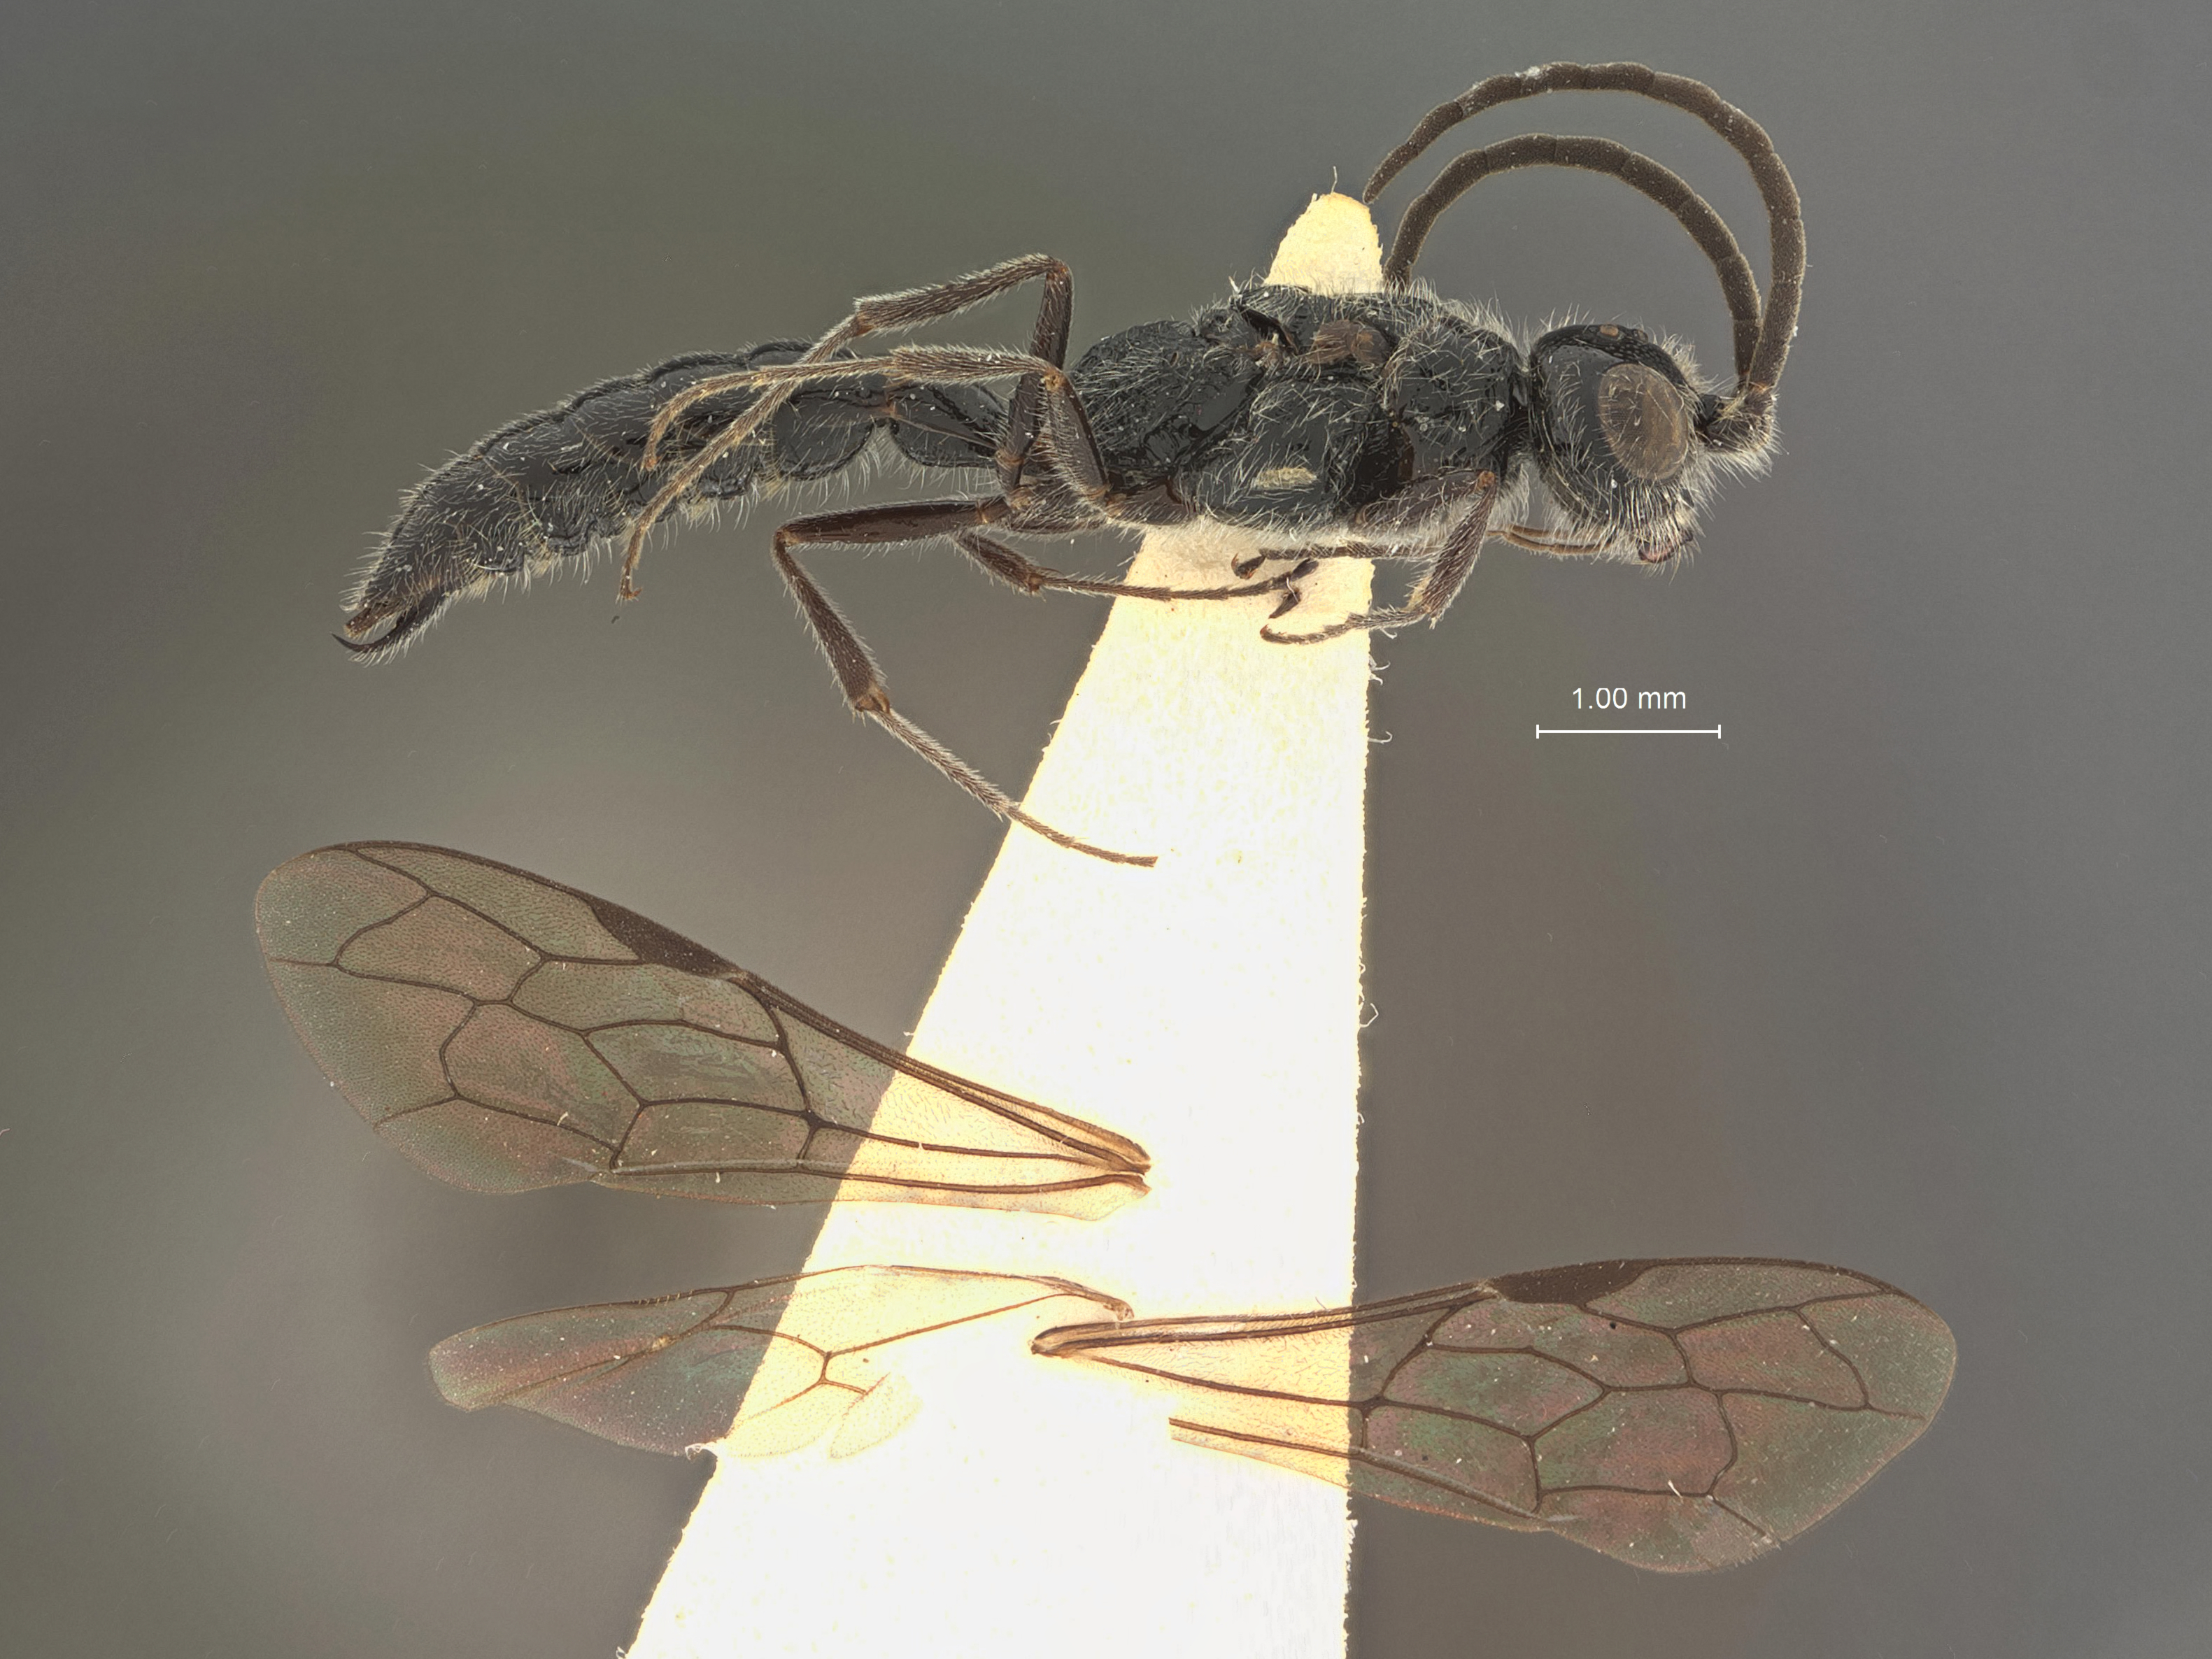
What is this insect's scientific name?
Methocha taiwanica
